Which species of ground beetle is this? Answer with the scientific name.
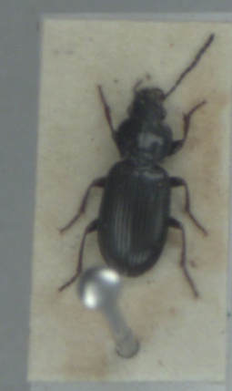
Pterostichus diligens
